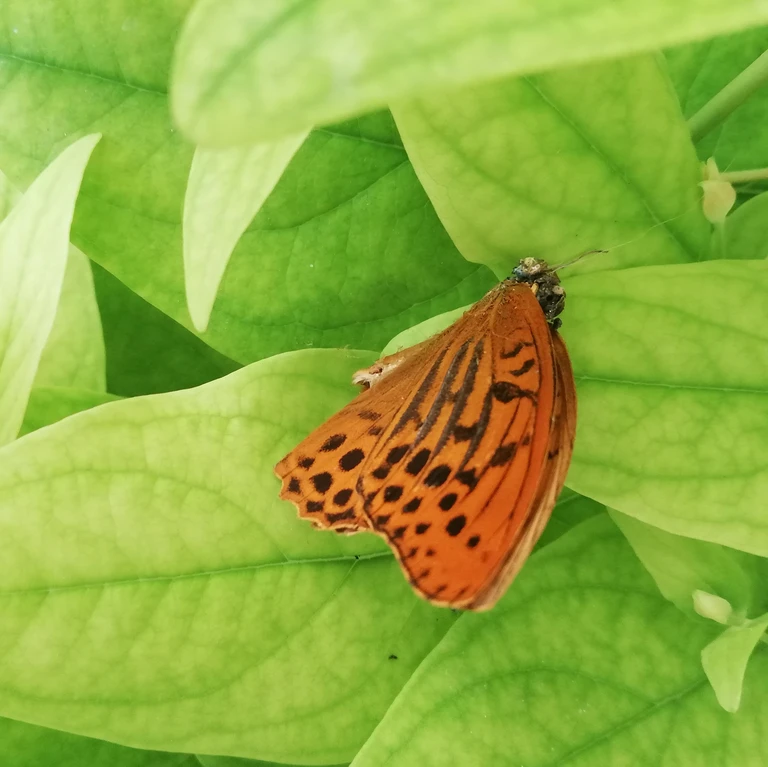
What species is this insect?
Argynnis paphia
